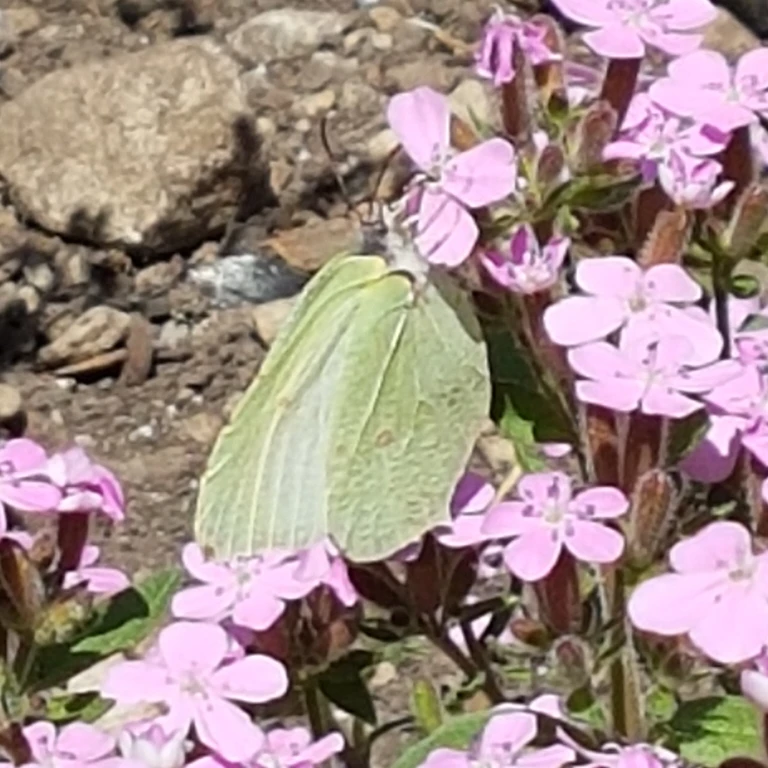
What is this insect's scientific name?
Gonepteryx rhamni
